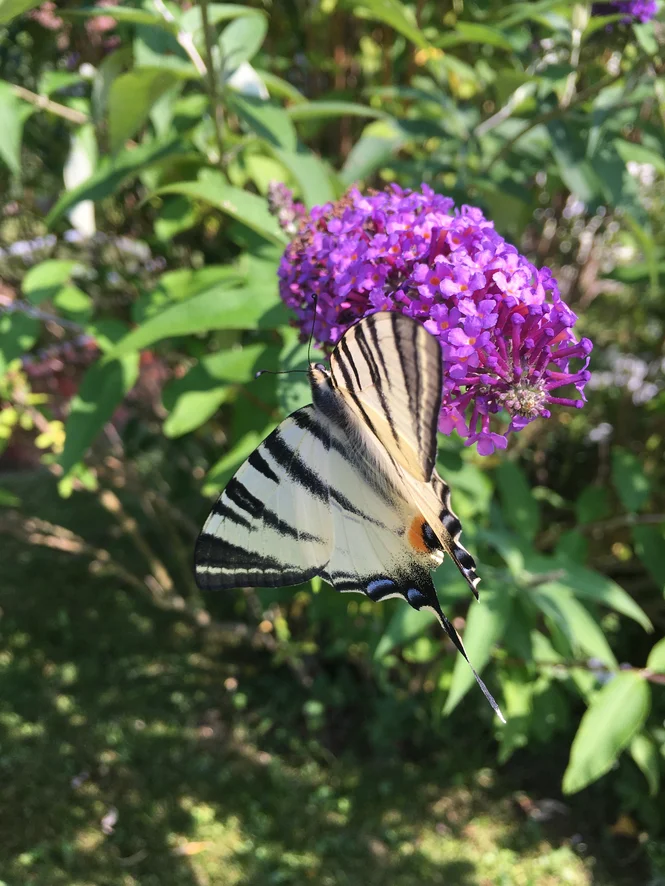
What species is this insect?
Iphiclides podalirius
